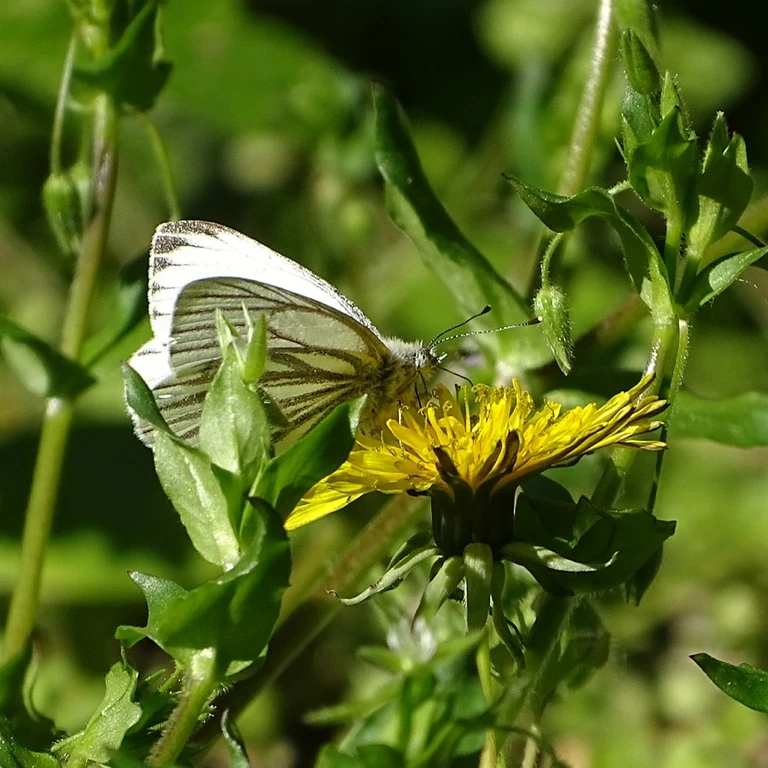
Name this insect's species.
Pieris napi
